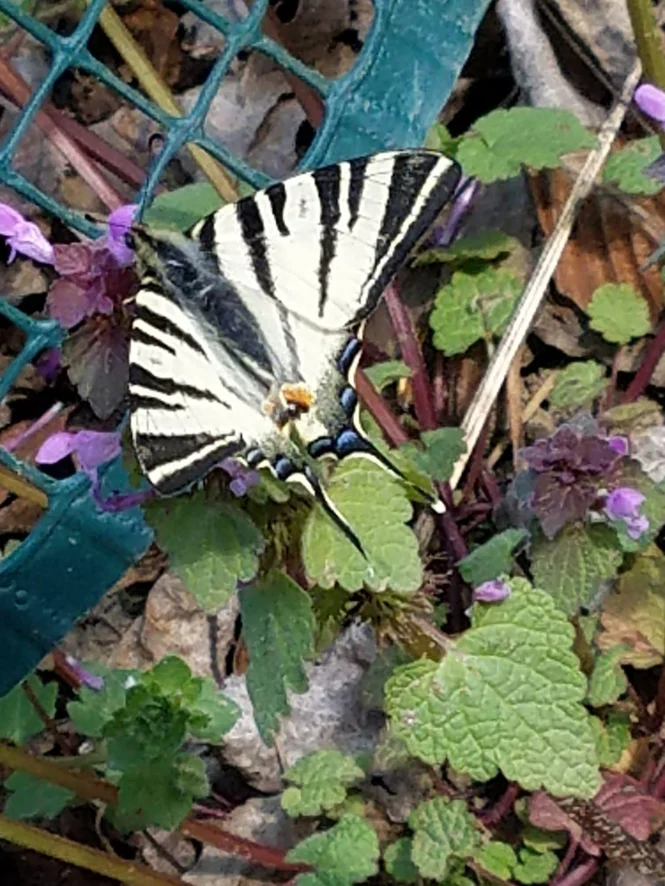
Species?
Iphiclides podalirius
